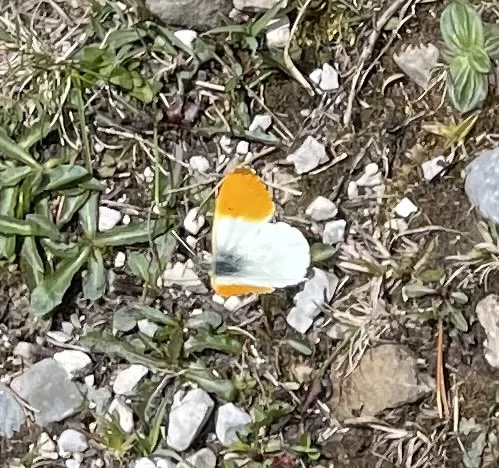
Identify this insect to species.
Anthocharis cardamines
